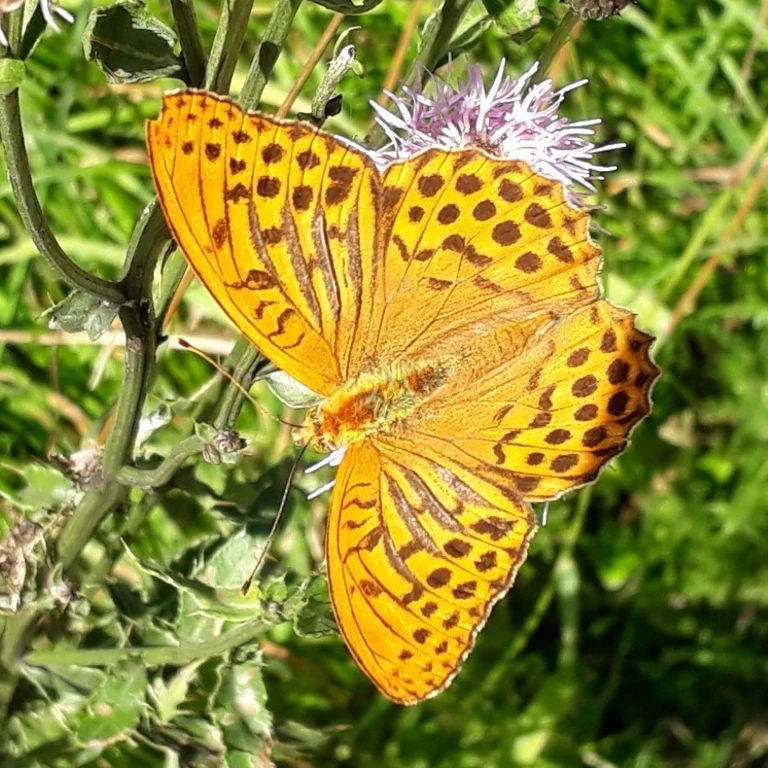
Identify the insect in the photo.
Argynnis paphia
